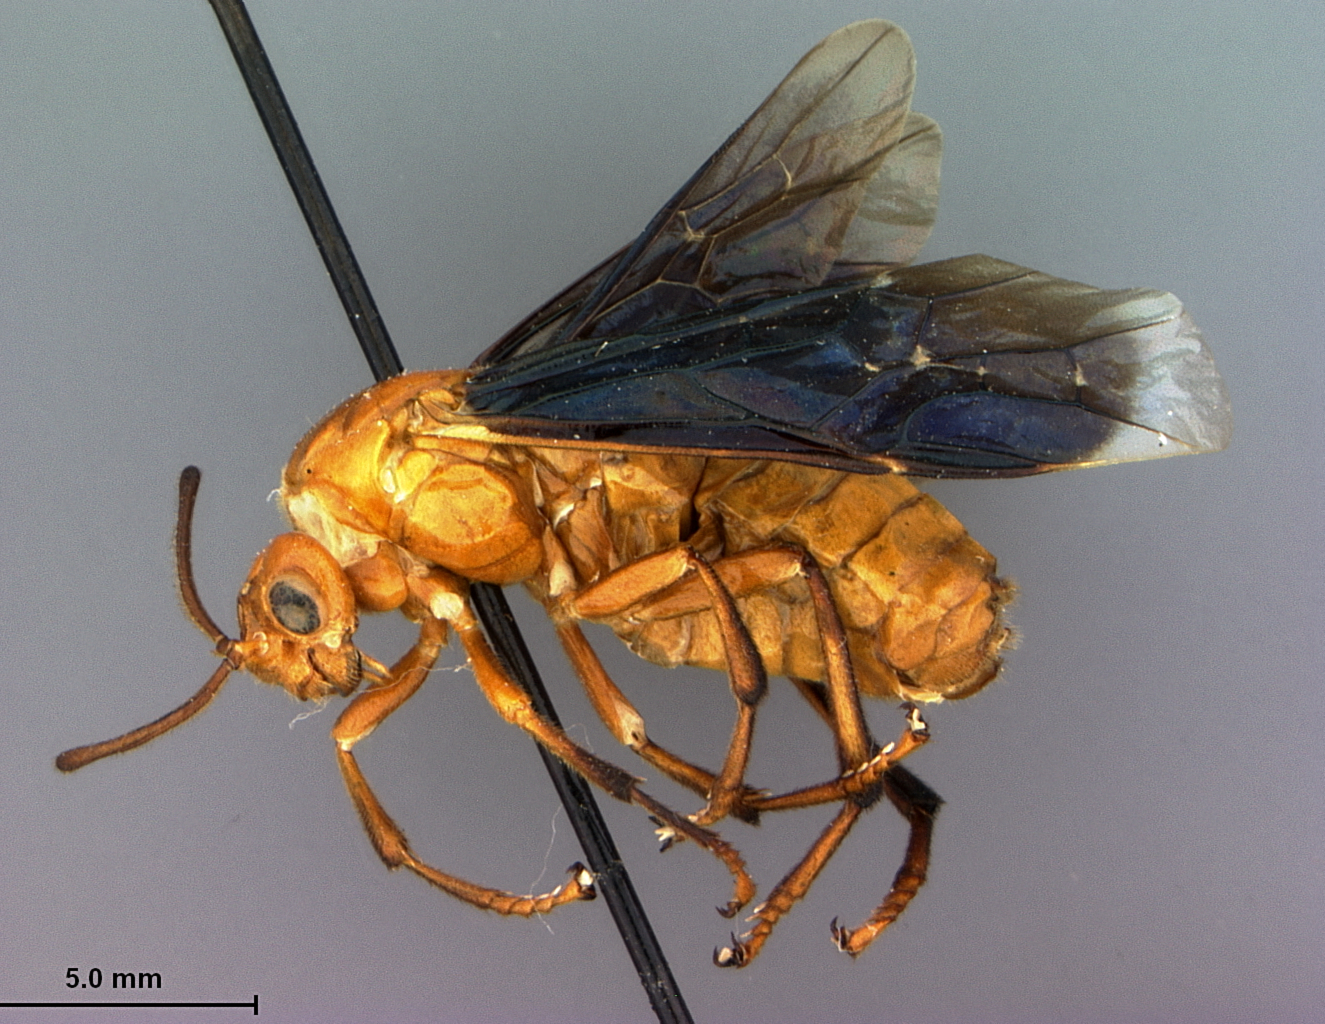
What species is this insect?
Themos boliviensis
